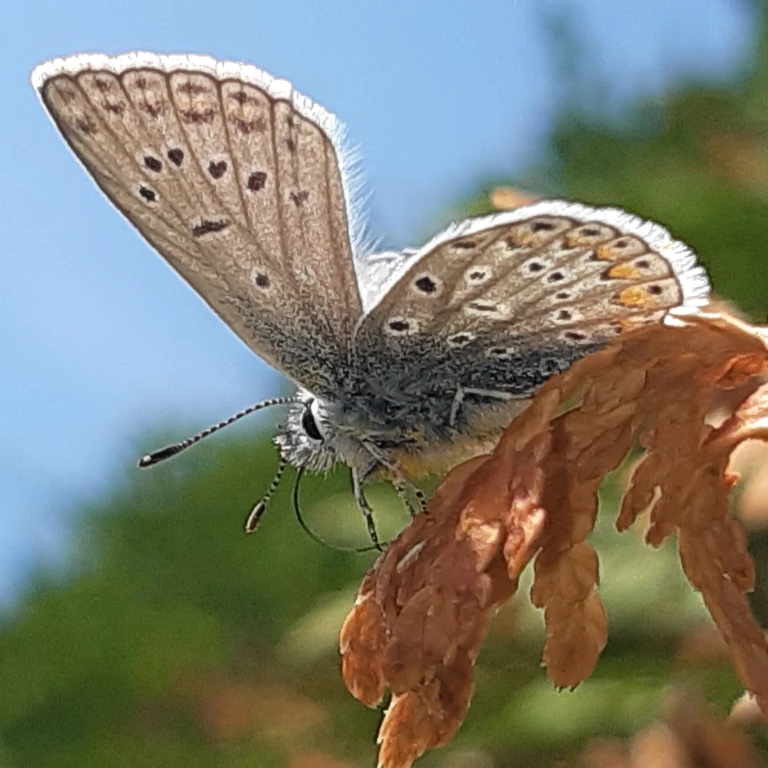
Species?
Polyommatus icarus
